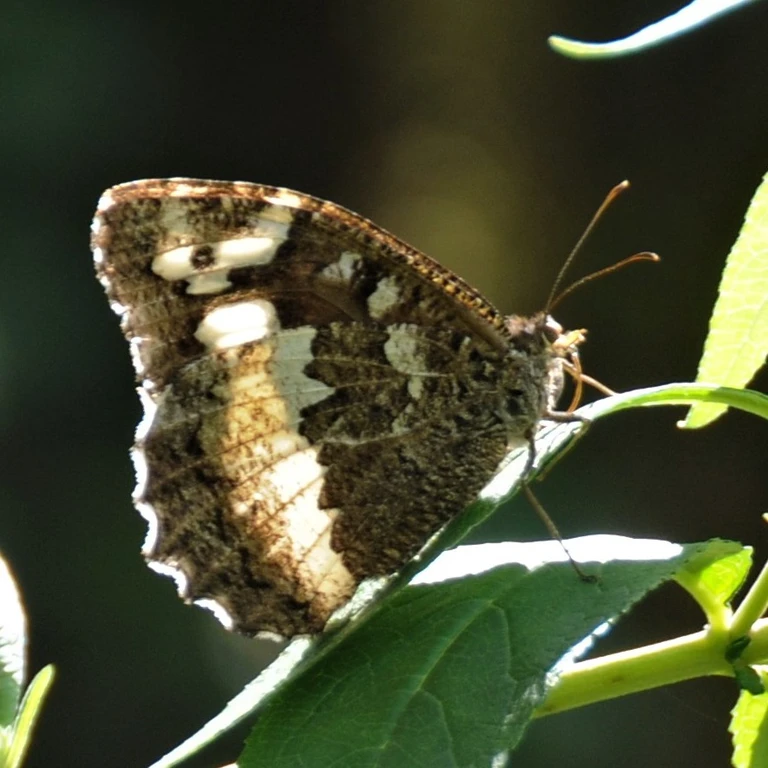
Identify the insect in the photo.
Brintesia circe
